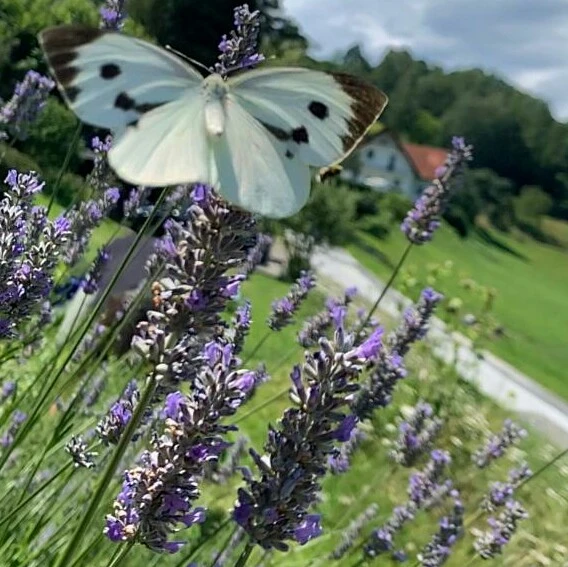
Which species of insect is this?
Pieris brassicae
